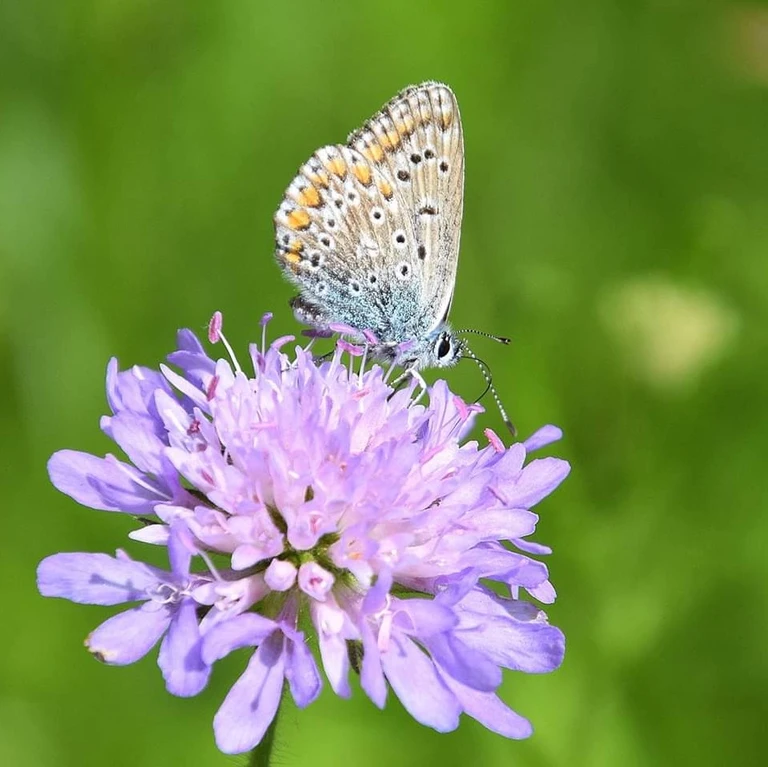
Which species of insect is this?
Polyommatus icarus
